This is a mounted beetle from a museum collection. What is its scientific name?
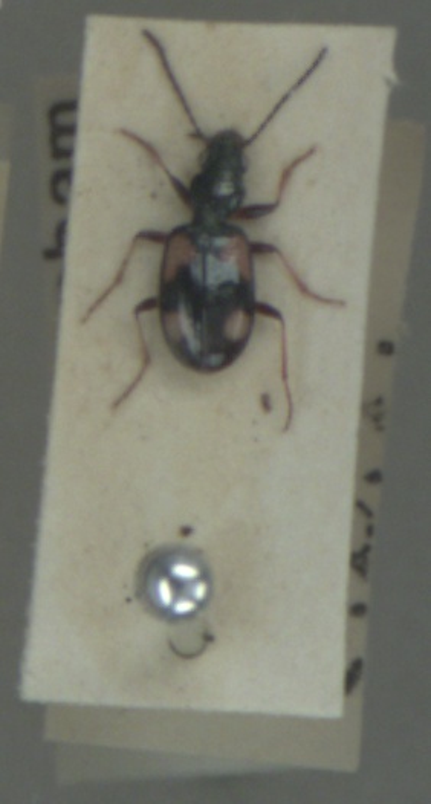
Bembidion illigeri
